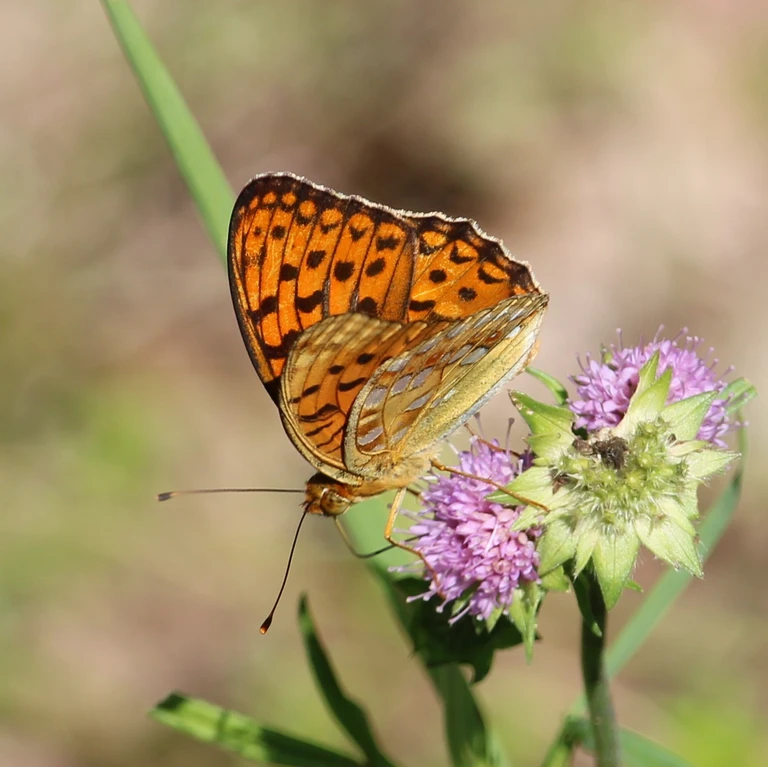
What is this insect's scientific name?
Fabriciana adippe
